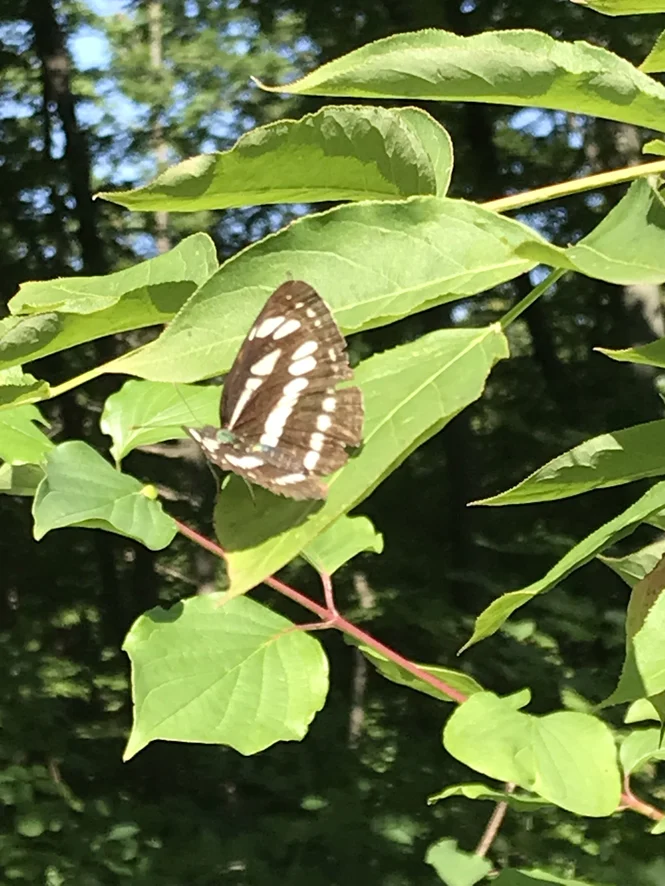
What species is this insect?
Neptis sappho
